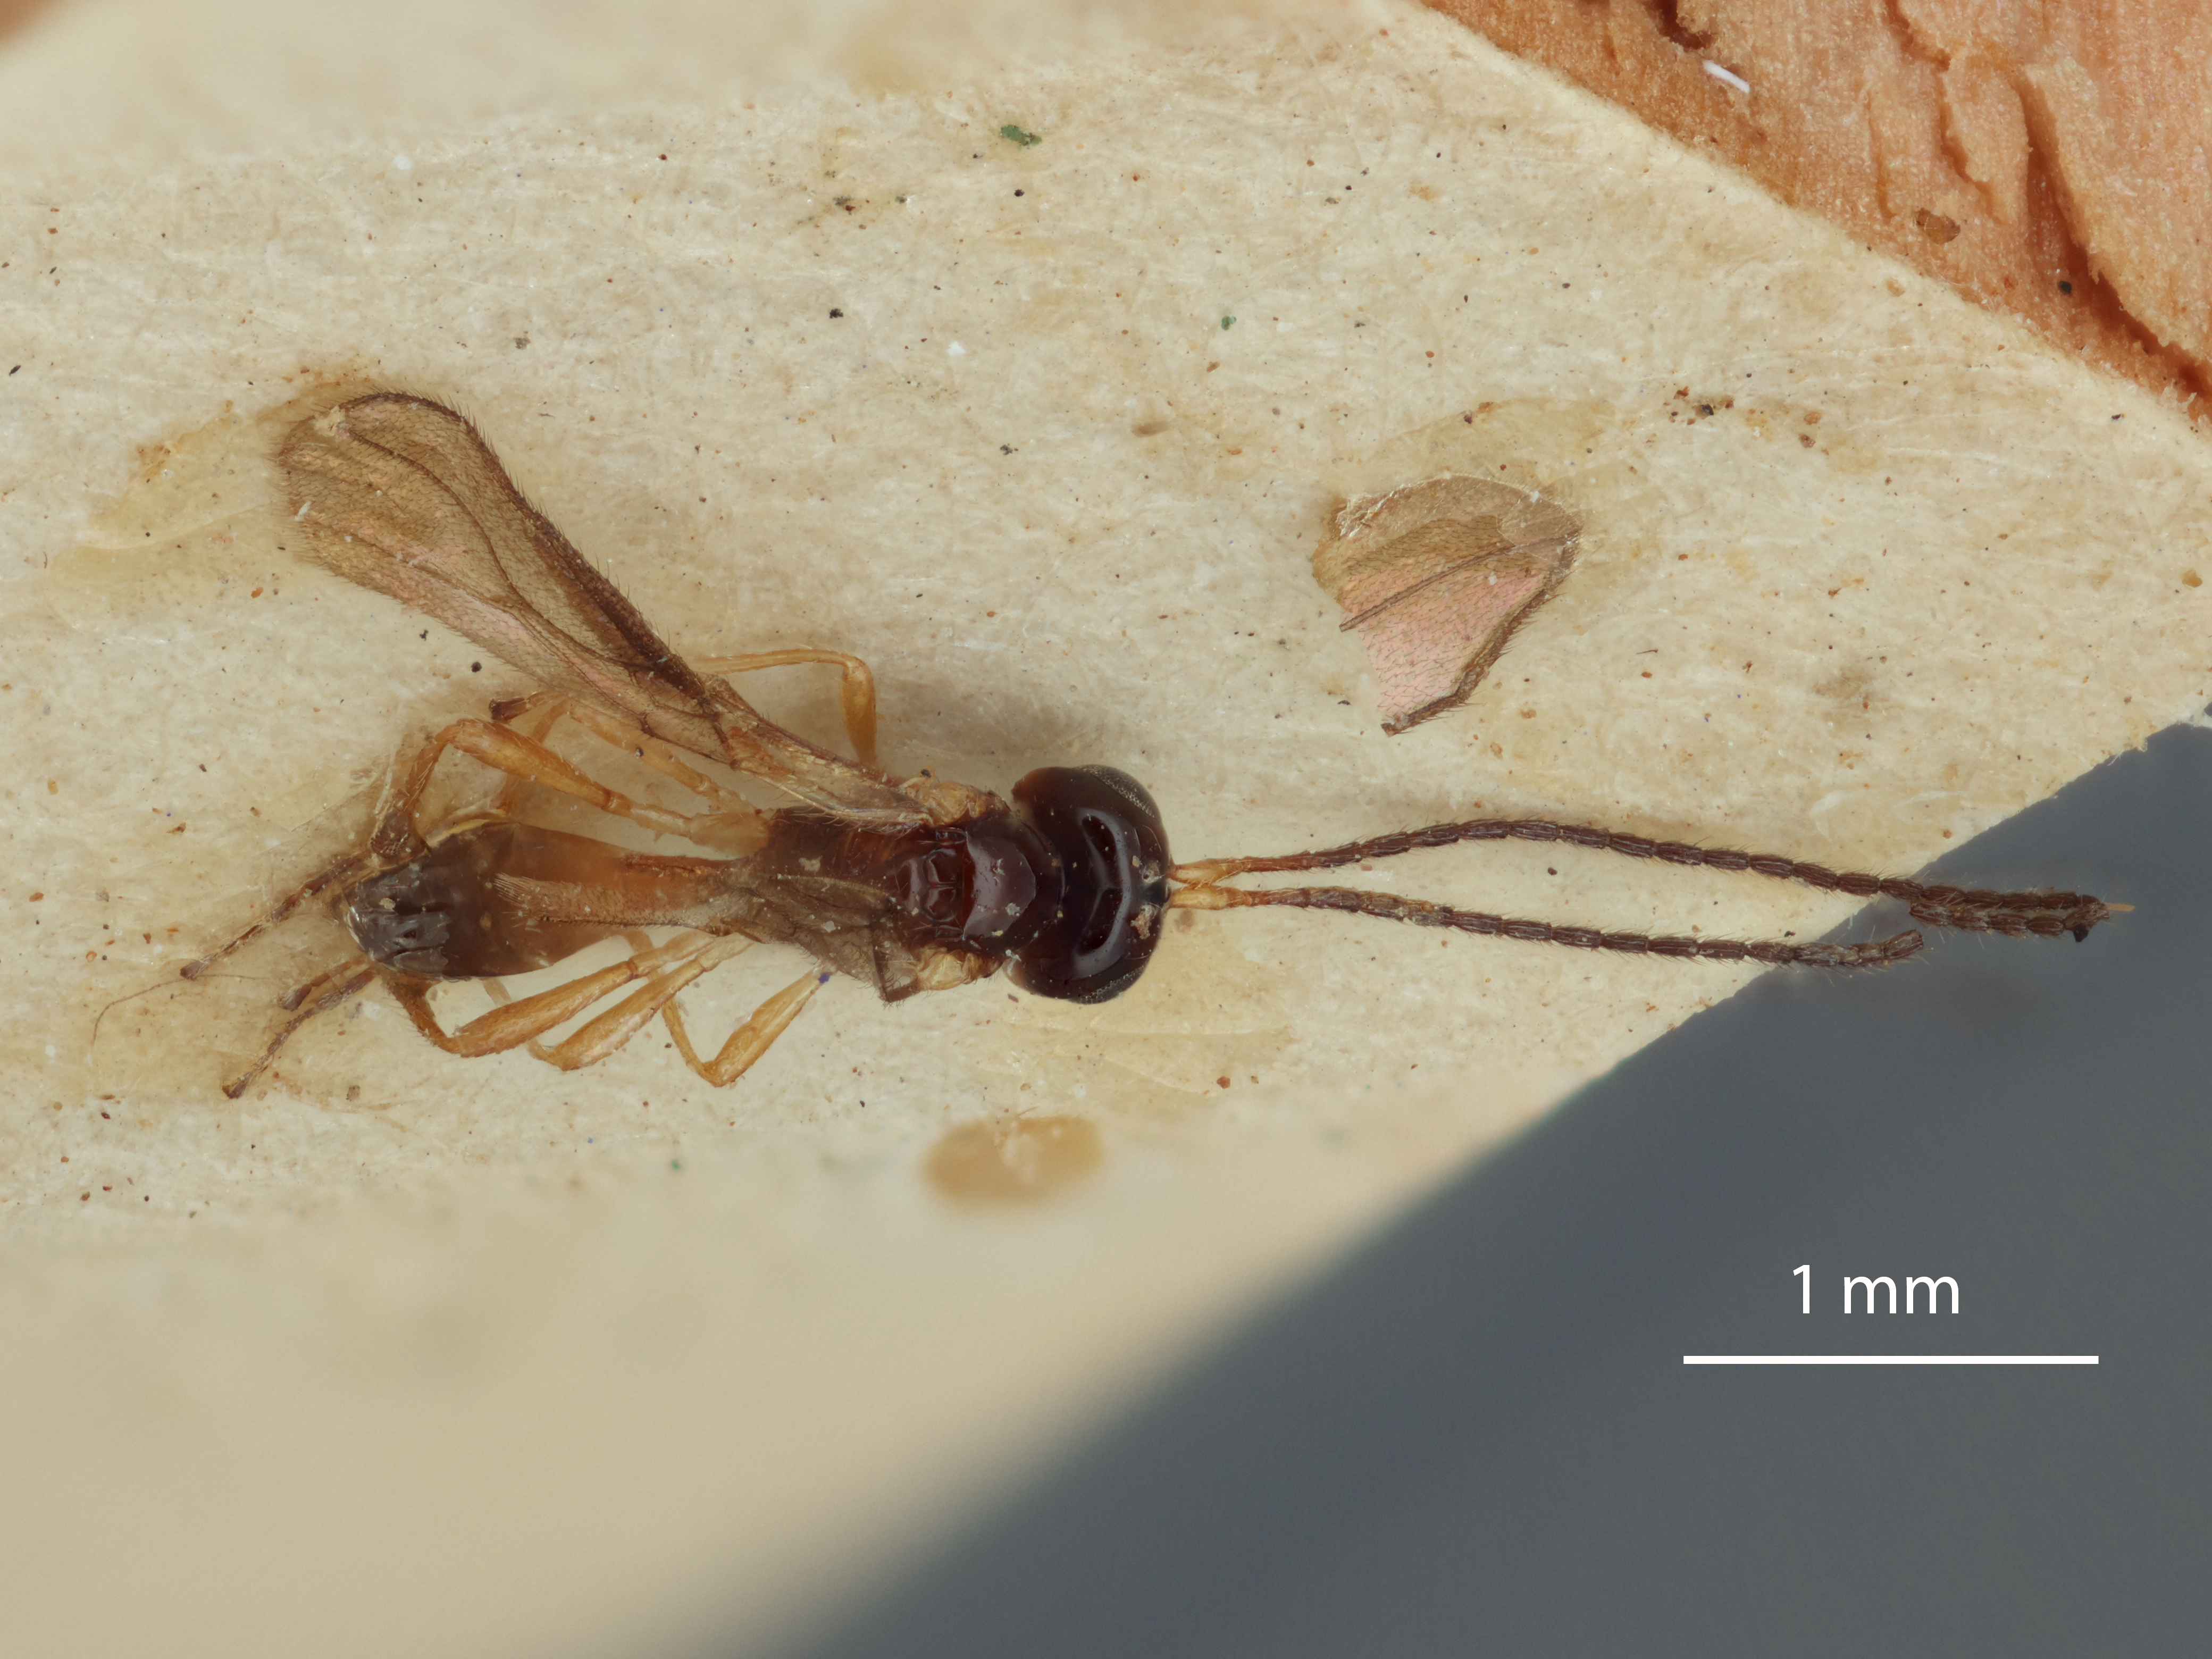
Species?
Aspilota pitiensis
